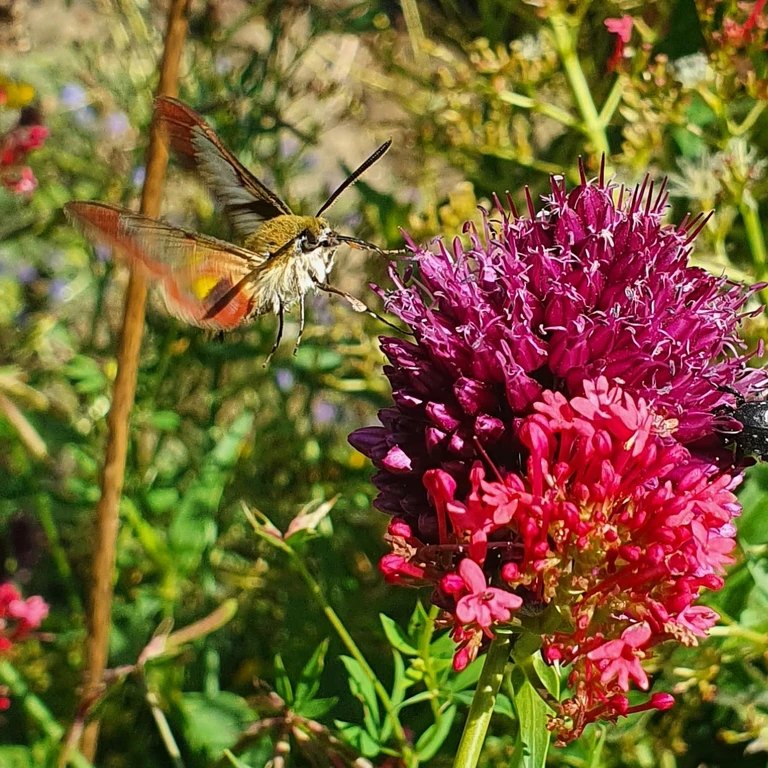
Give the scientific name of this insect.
Hemaris fuciformis
